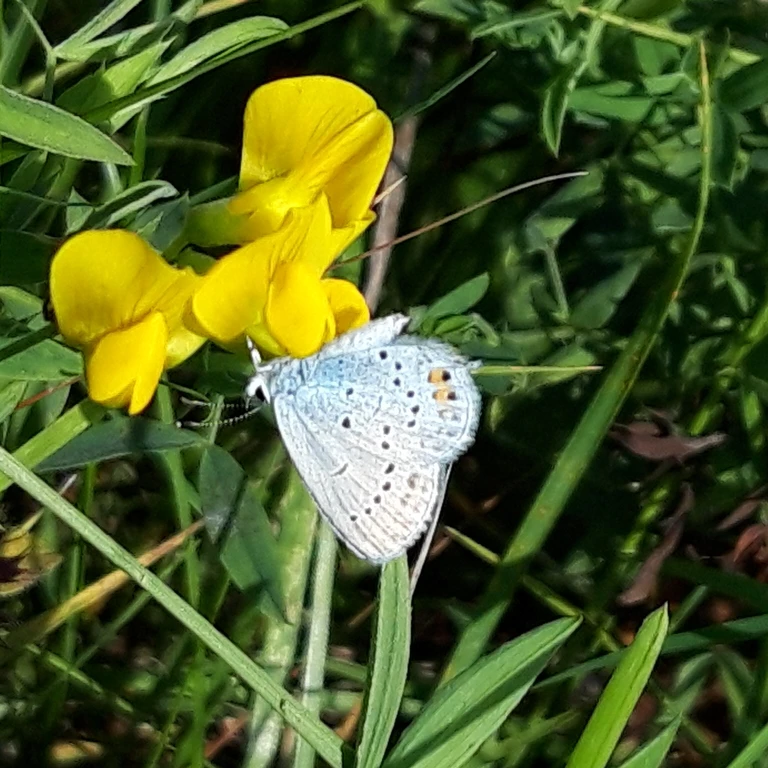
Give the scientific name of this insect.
Cupido argiades (also Elkalyce argiades)
